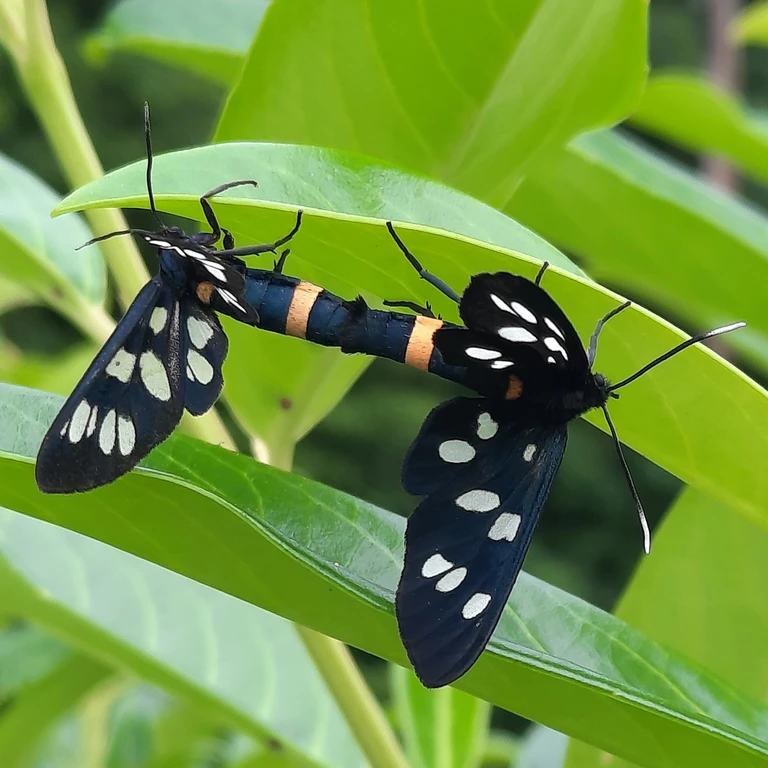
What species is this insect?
Amata phegea
